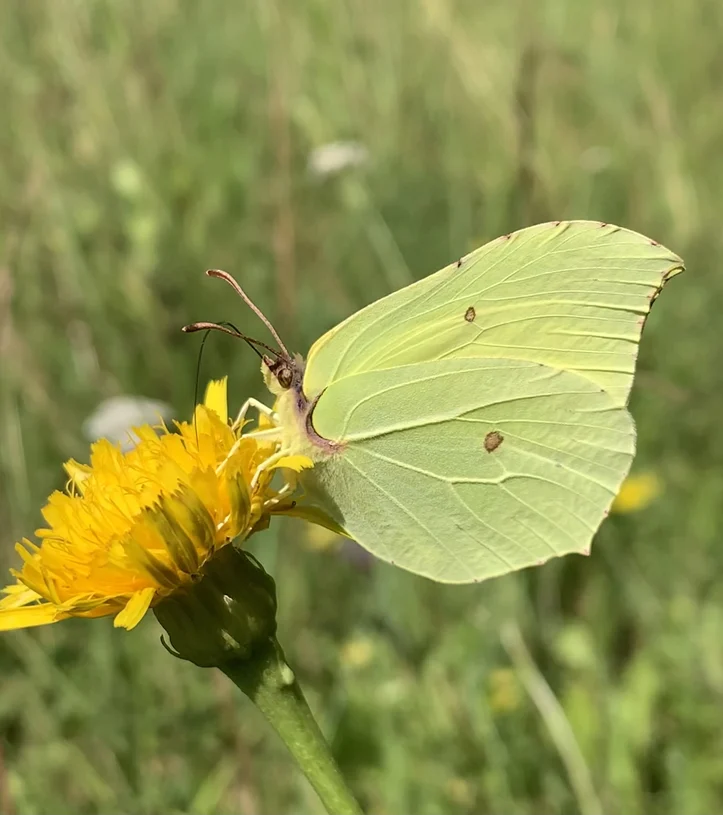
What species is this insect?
Gonepteryx rhamni
